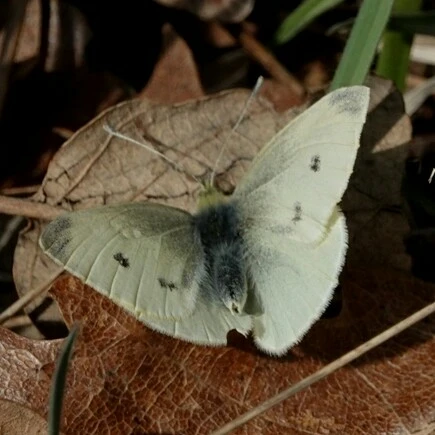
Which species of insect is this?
Pieris rapae
